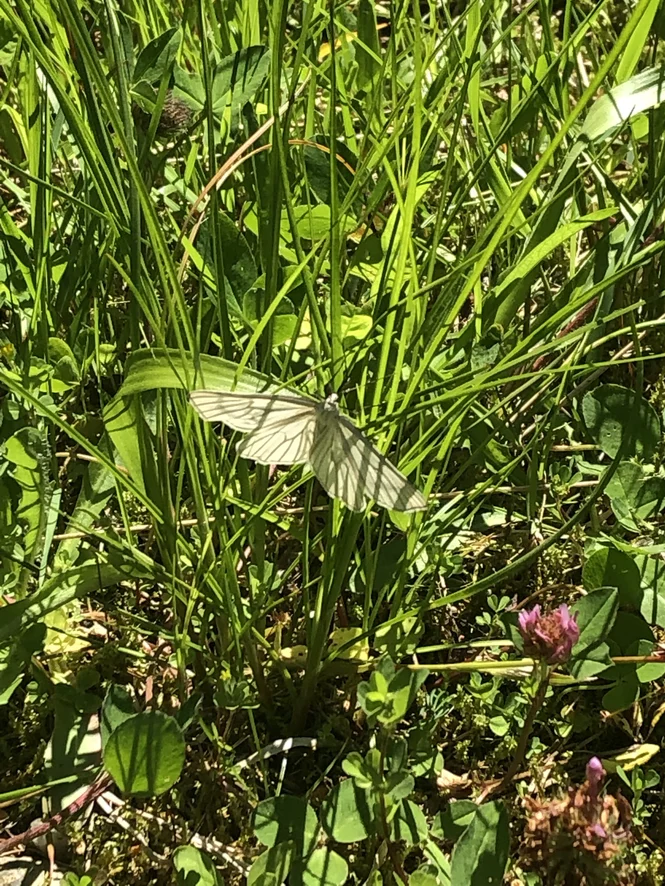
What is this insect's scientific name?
Siona lineata
